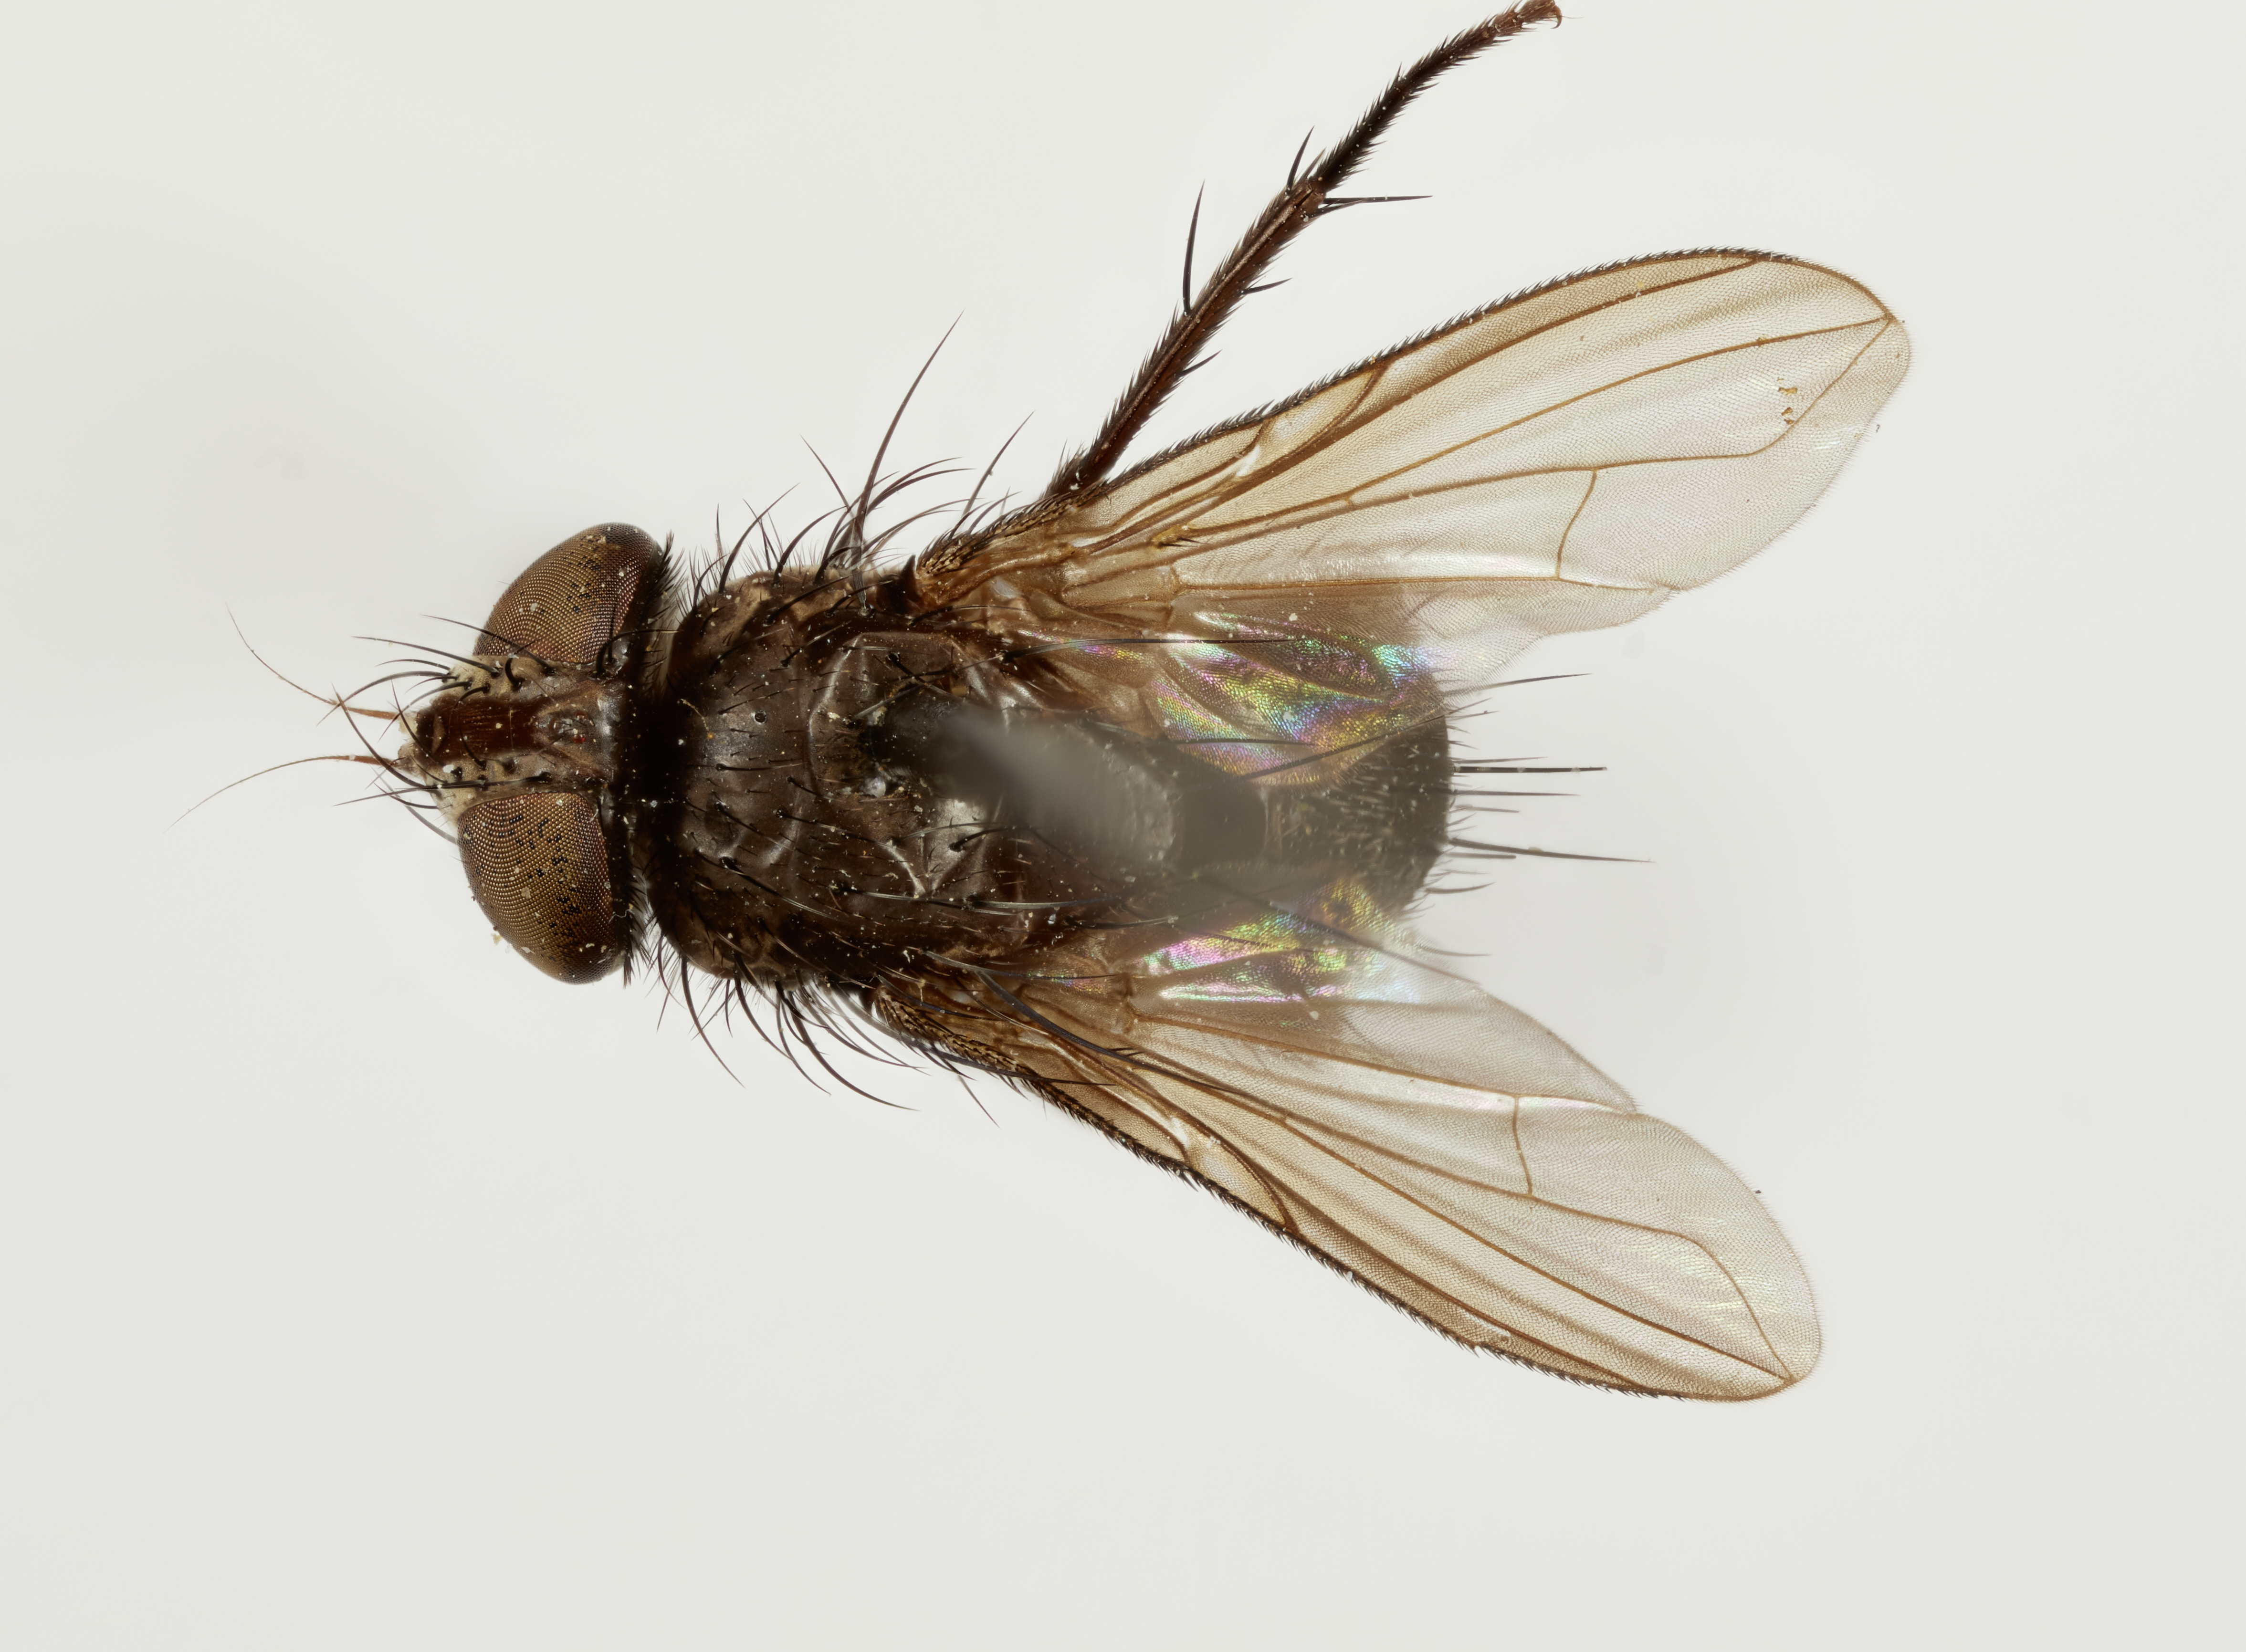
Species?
Myioxynops palpalis
